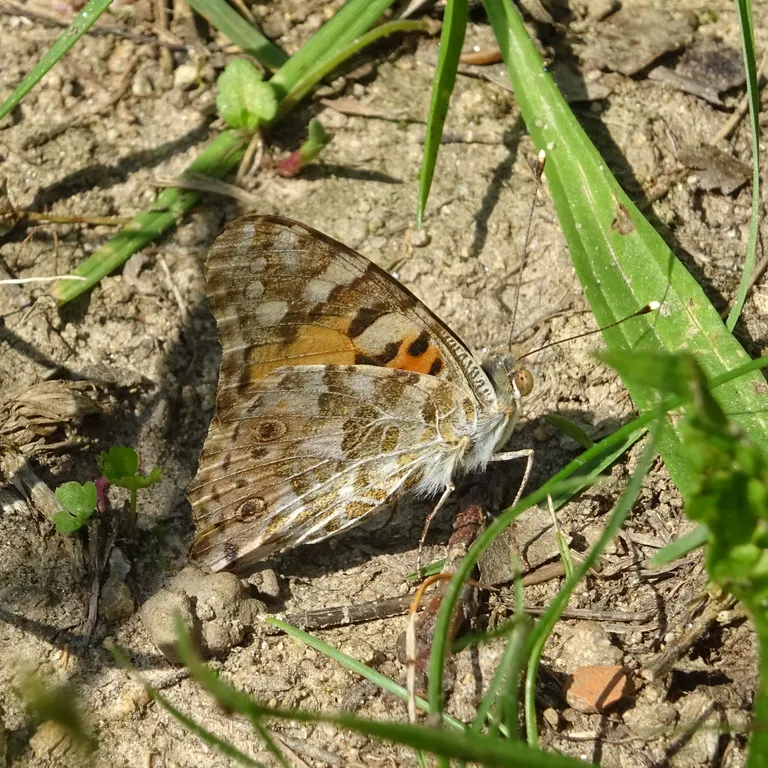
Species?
Vanessa cardui
